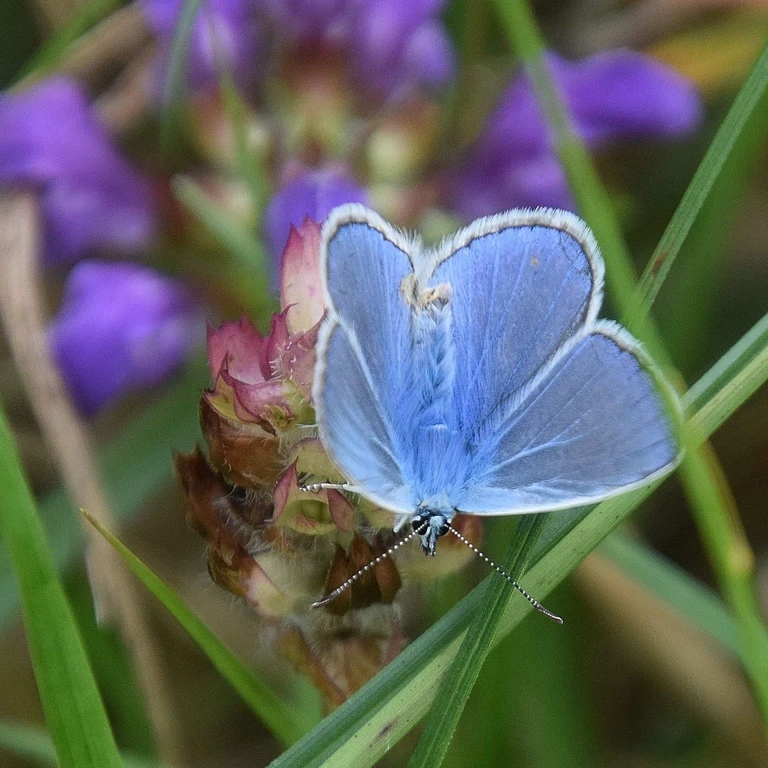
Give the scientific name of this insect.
Polyommatus icarus
